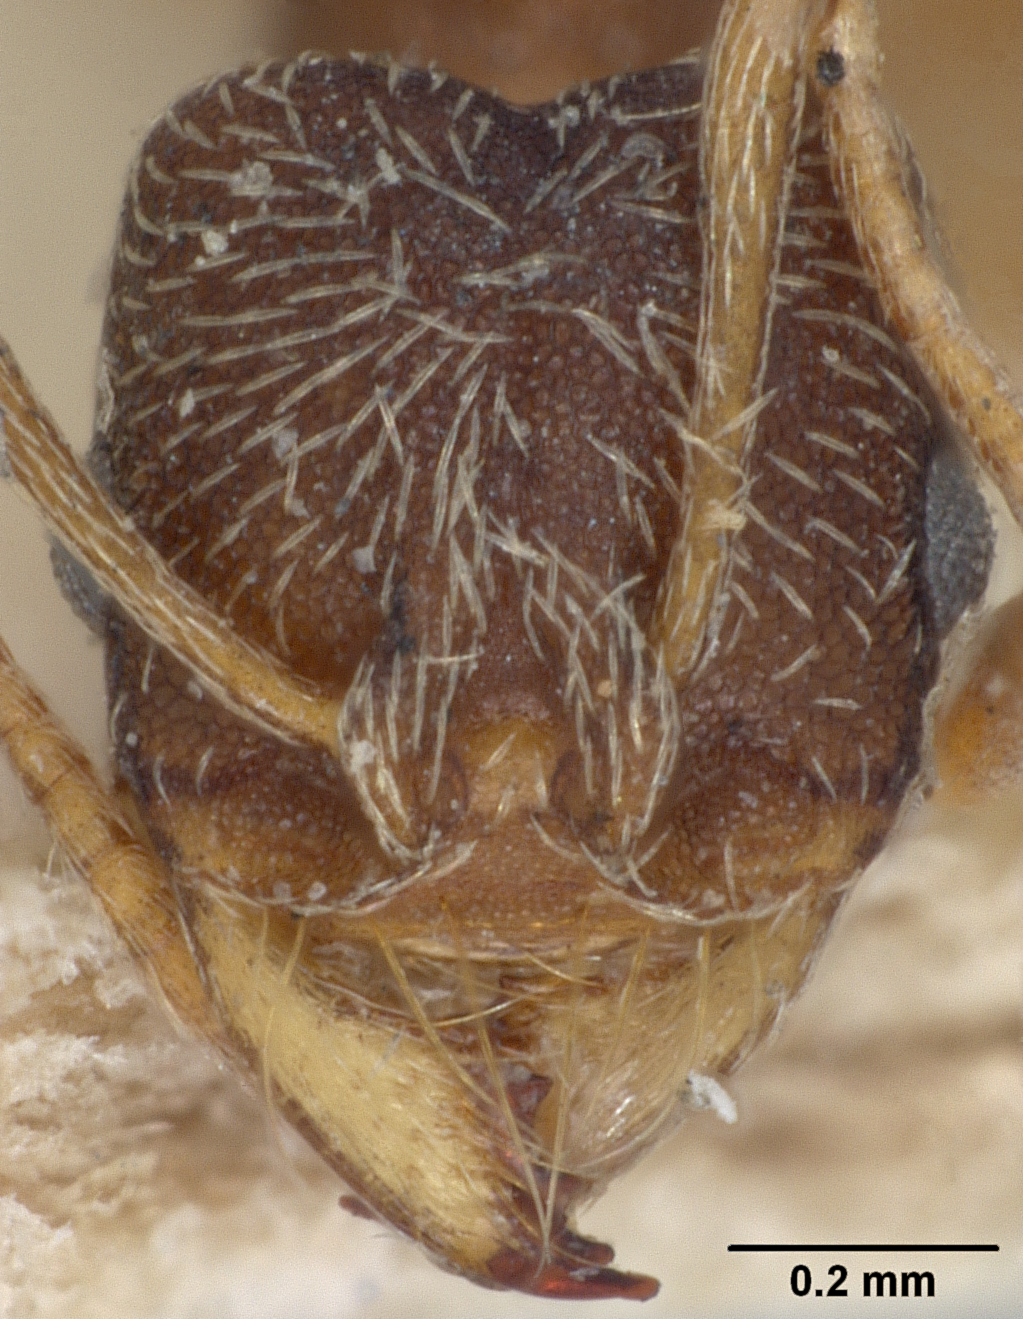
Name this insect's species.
Myrmicocrypta emeryi
